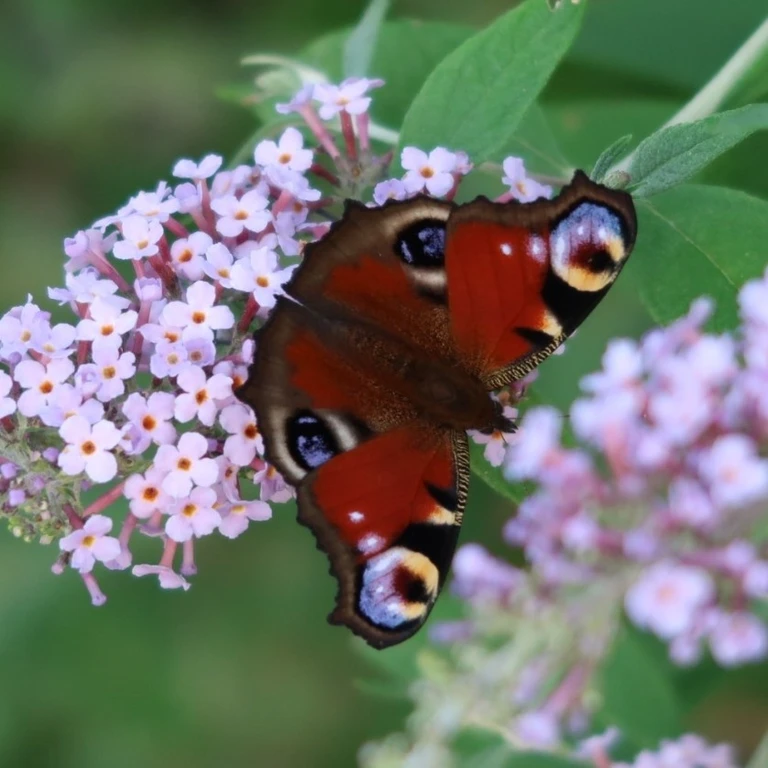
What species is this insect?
Aglais io
